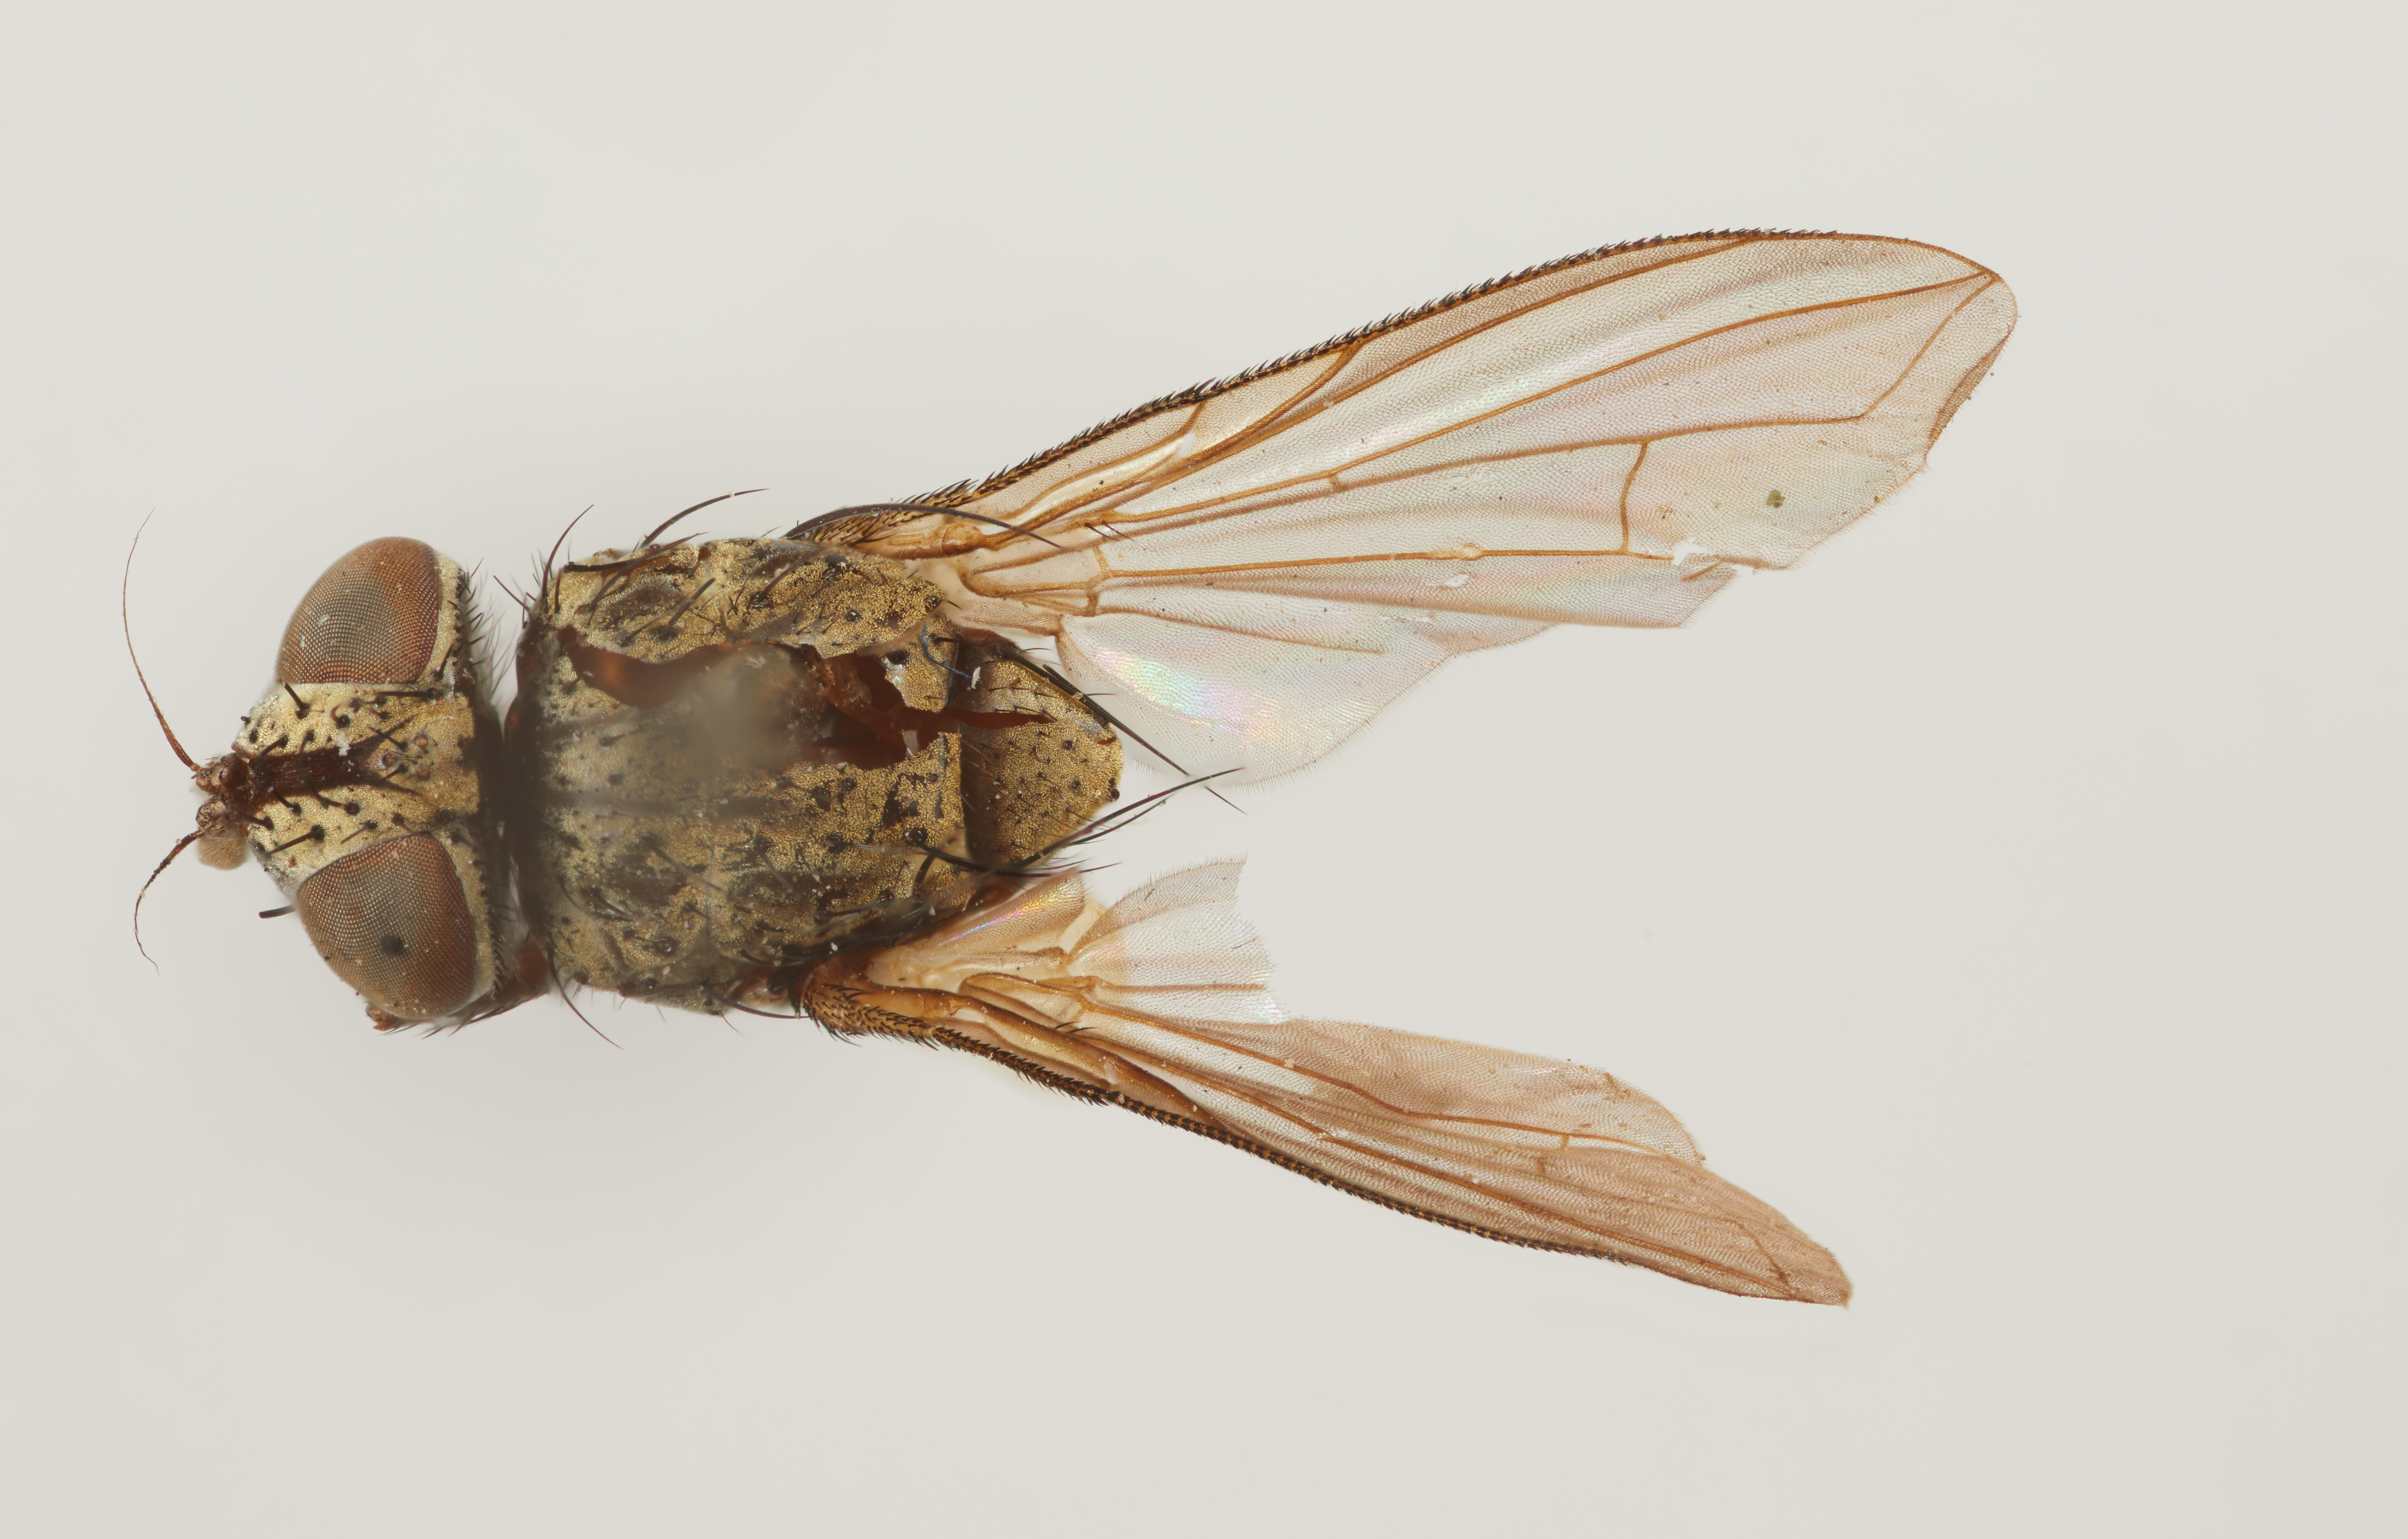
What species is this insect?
Euzenillia aurea
